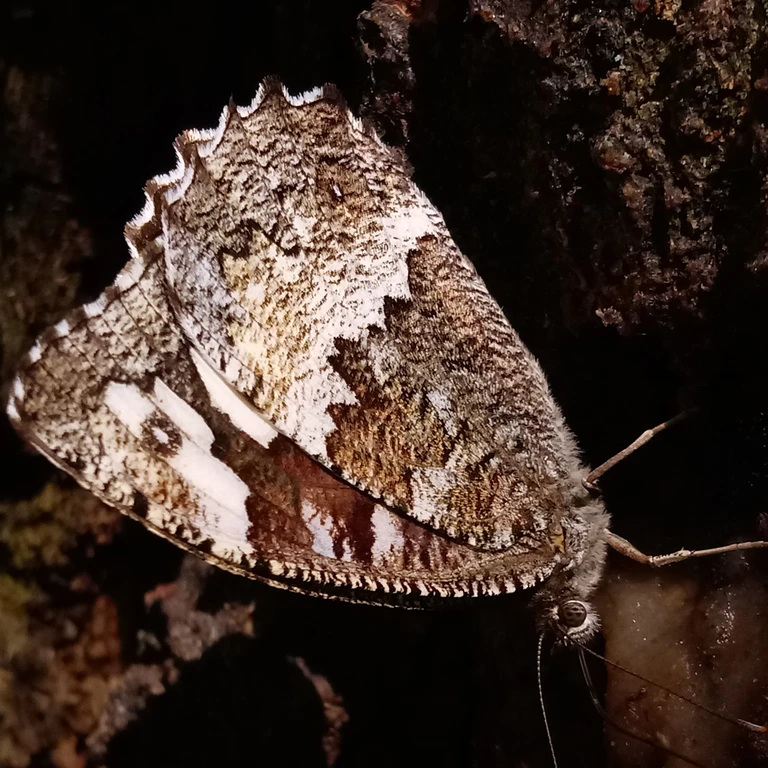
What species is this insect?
Brintesia circe
